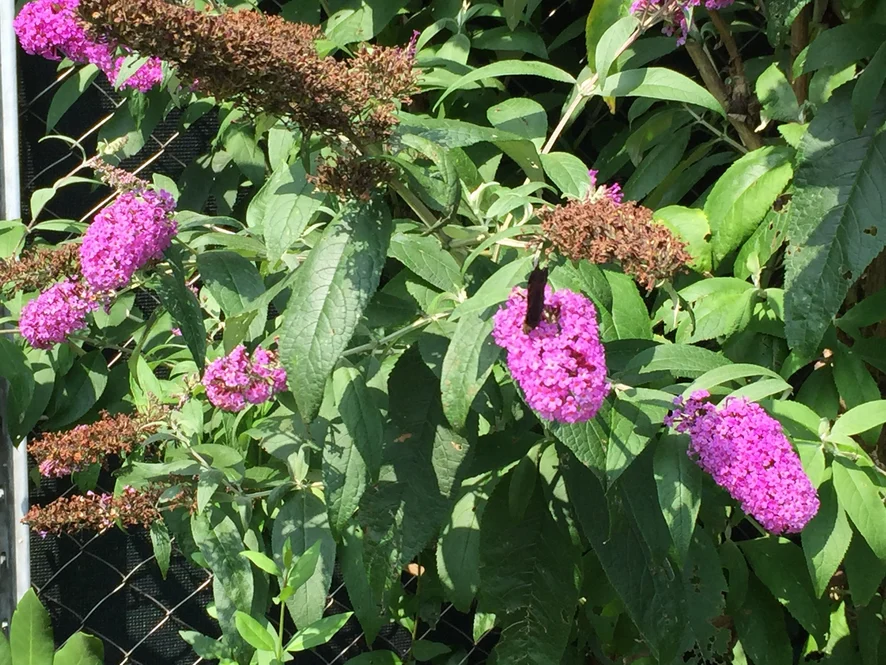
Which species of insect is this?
Aglais io
